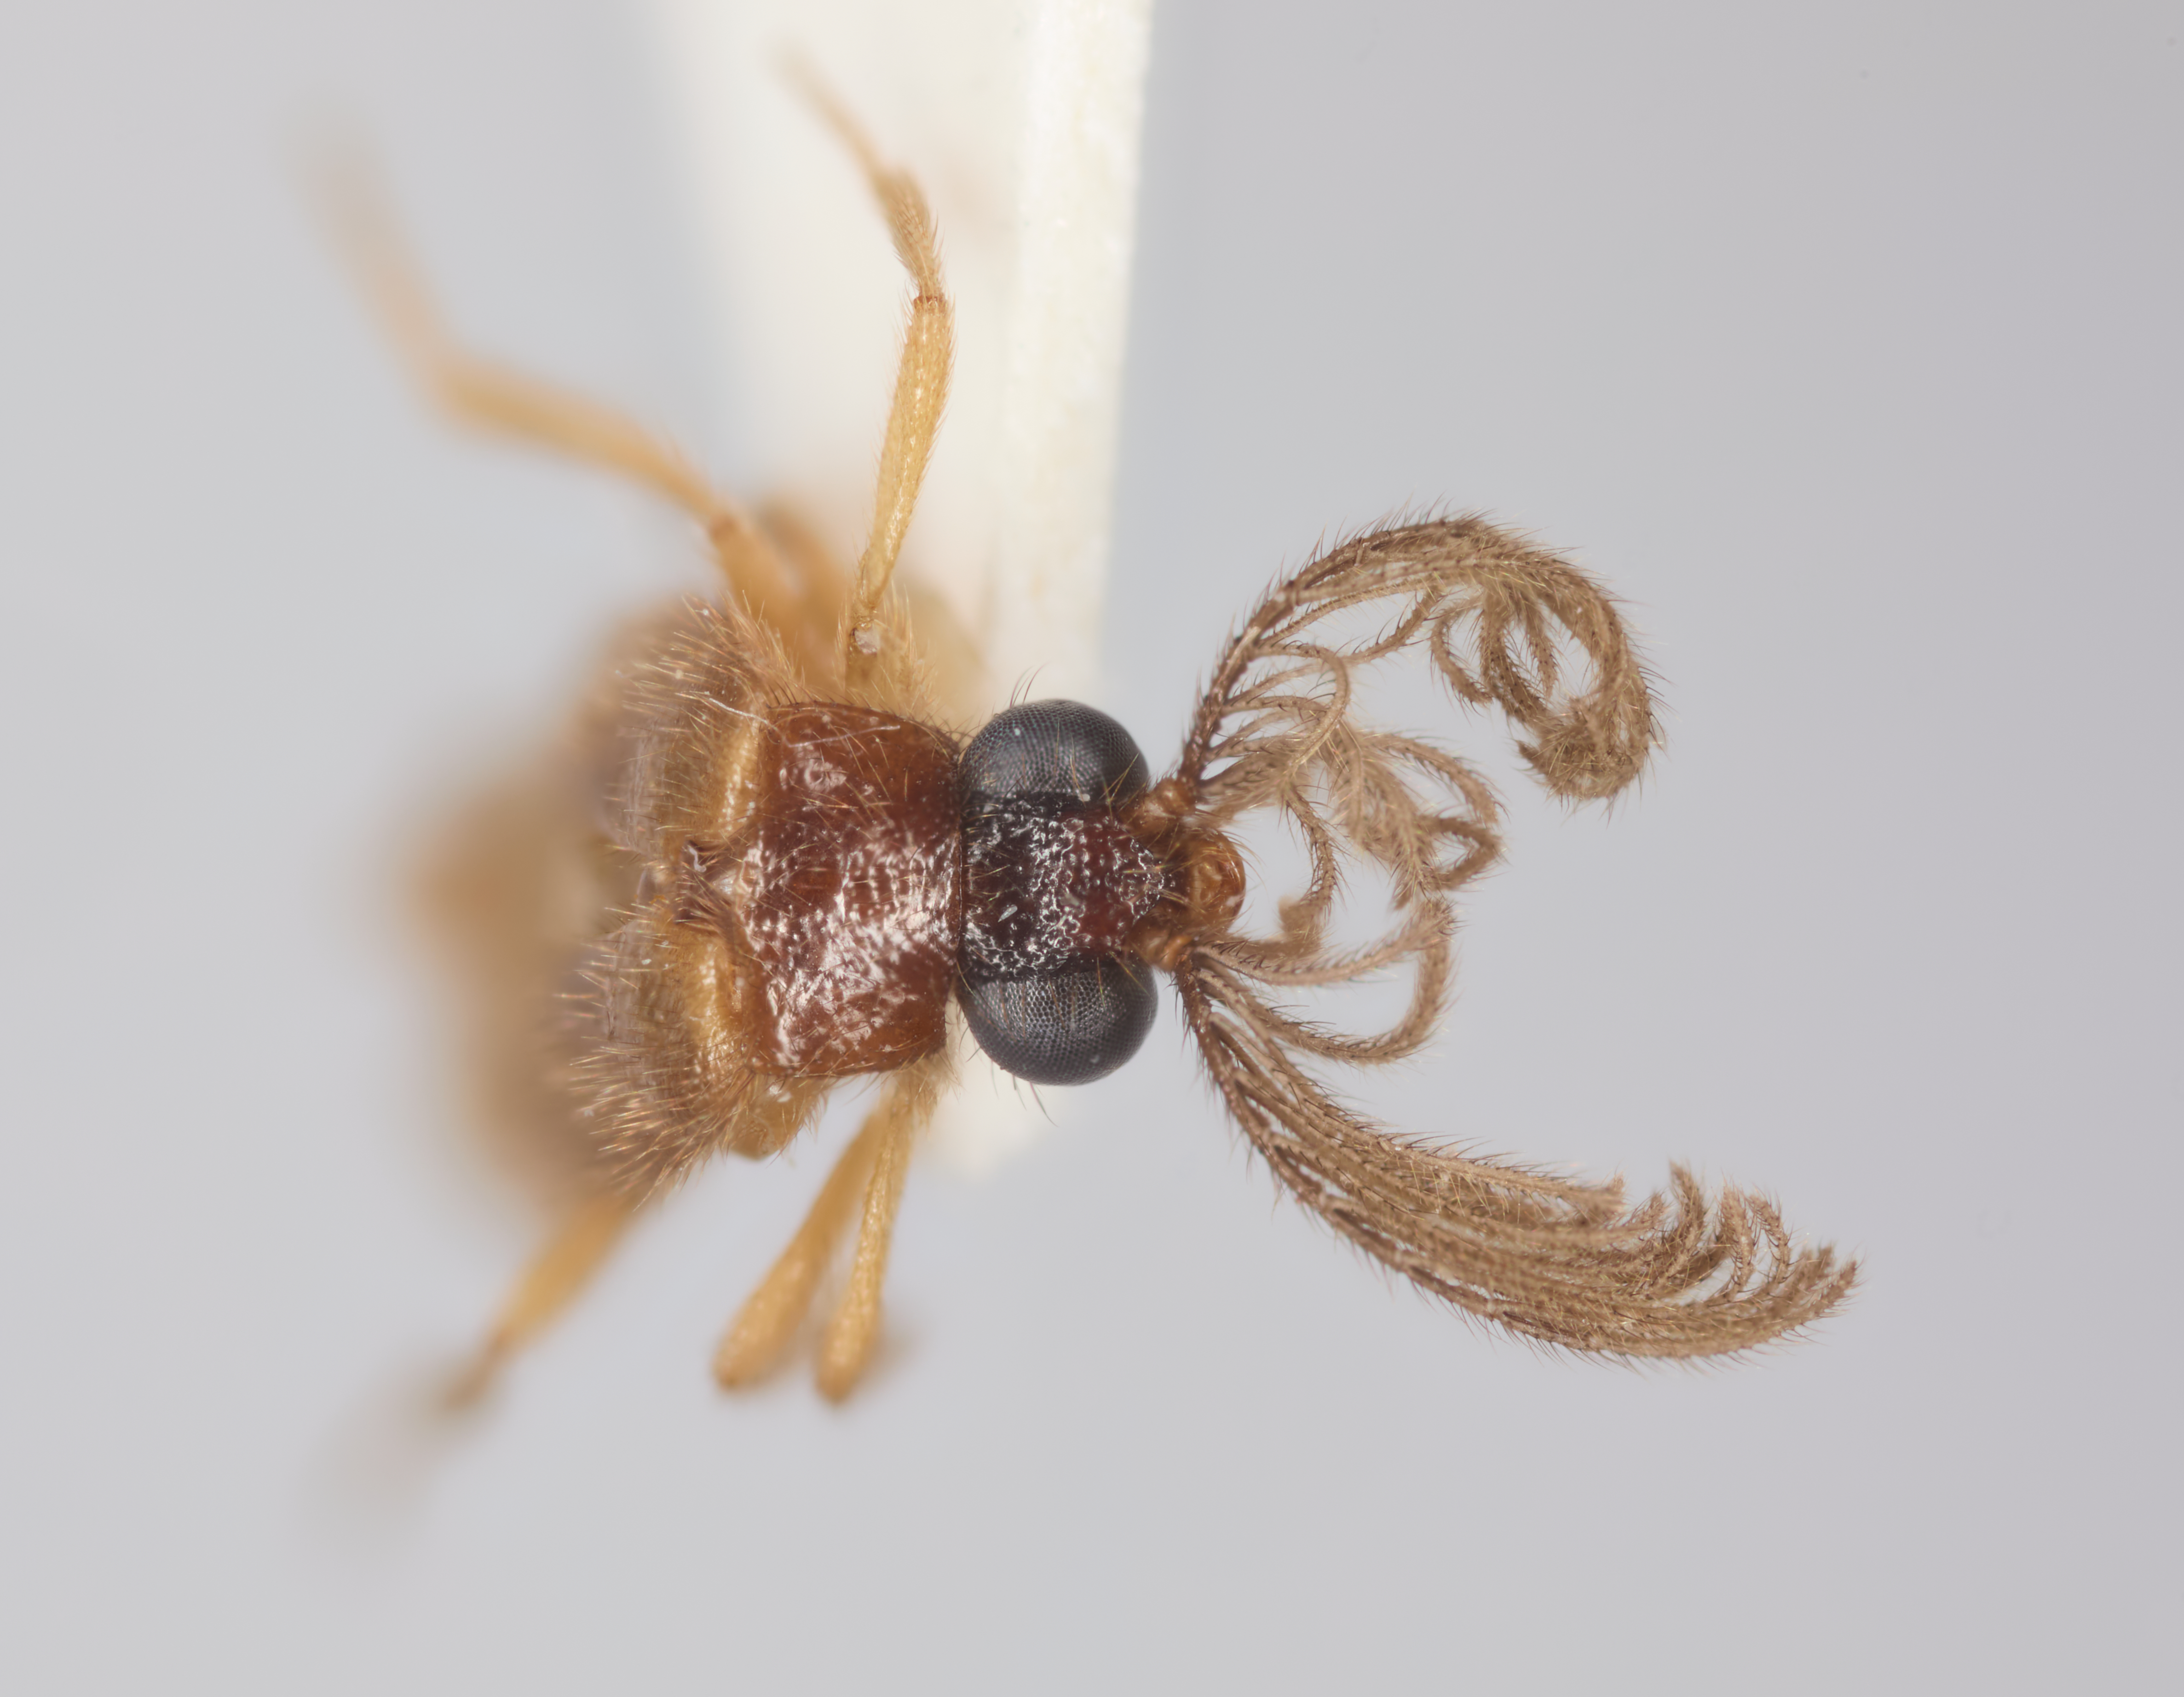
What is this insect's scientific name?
Howdenia robusta
